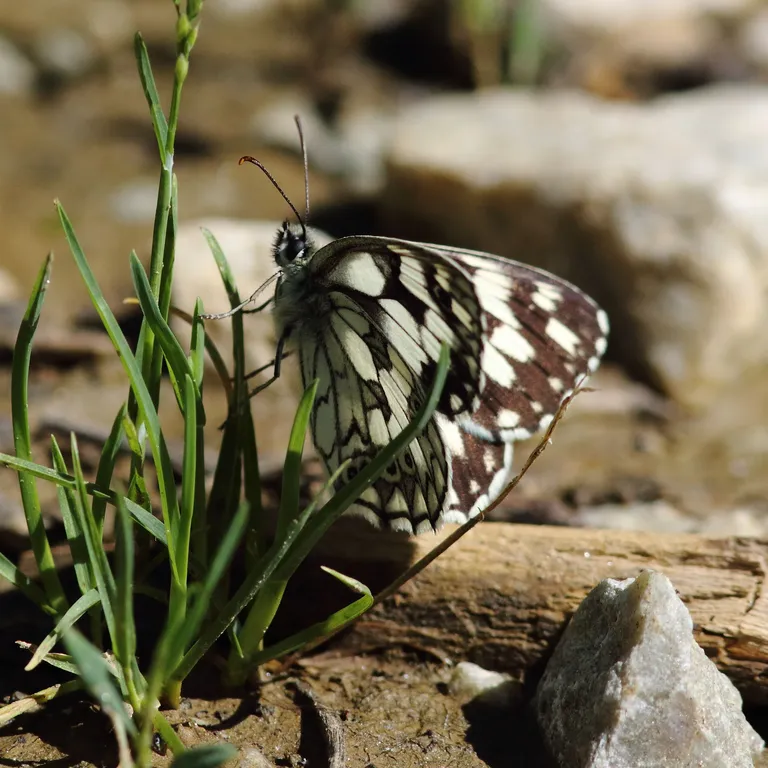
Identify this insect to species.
Melanargia galathea
